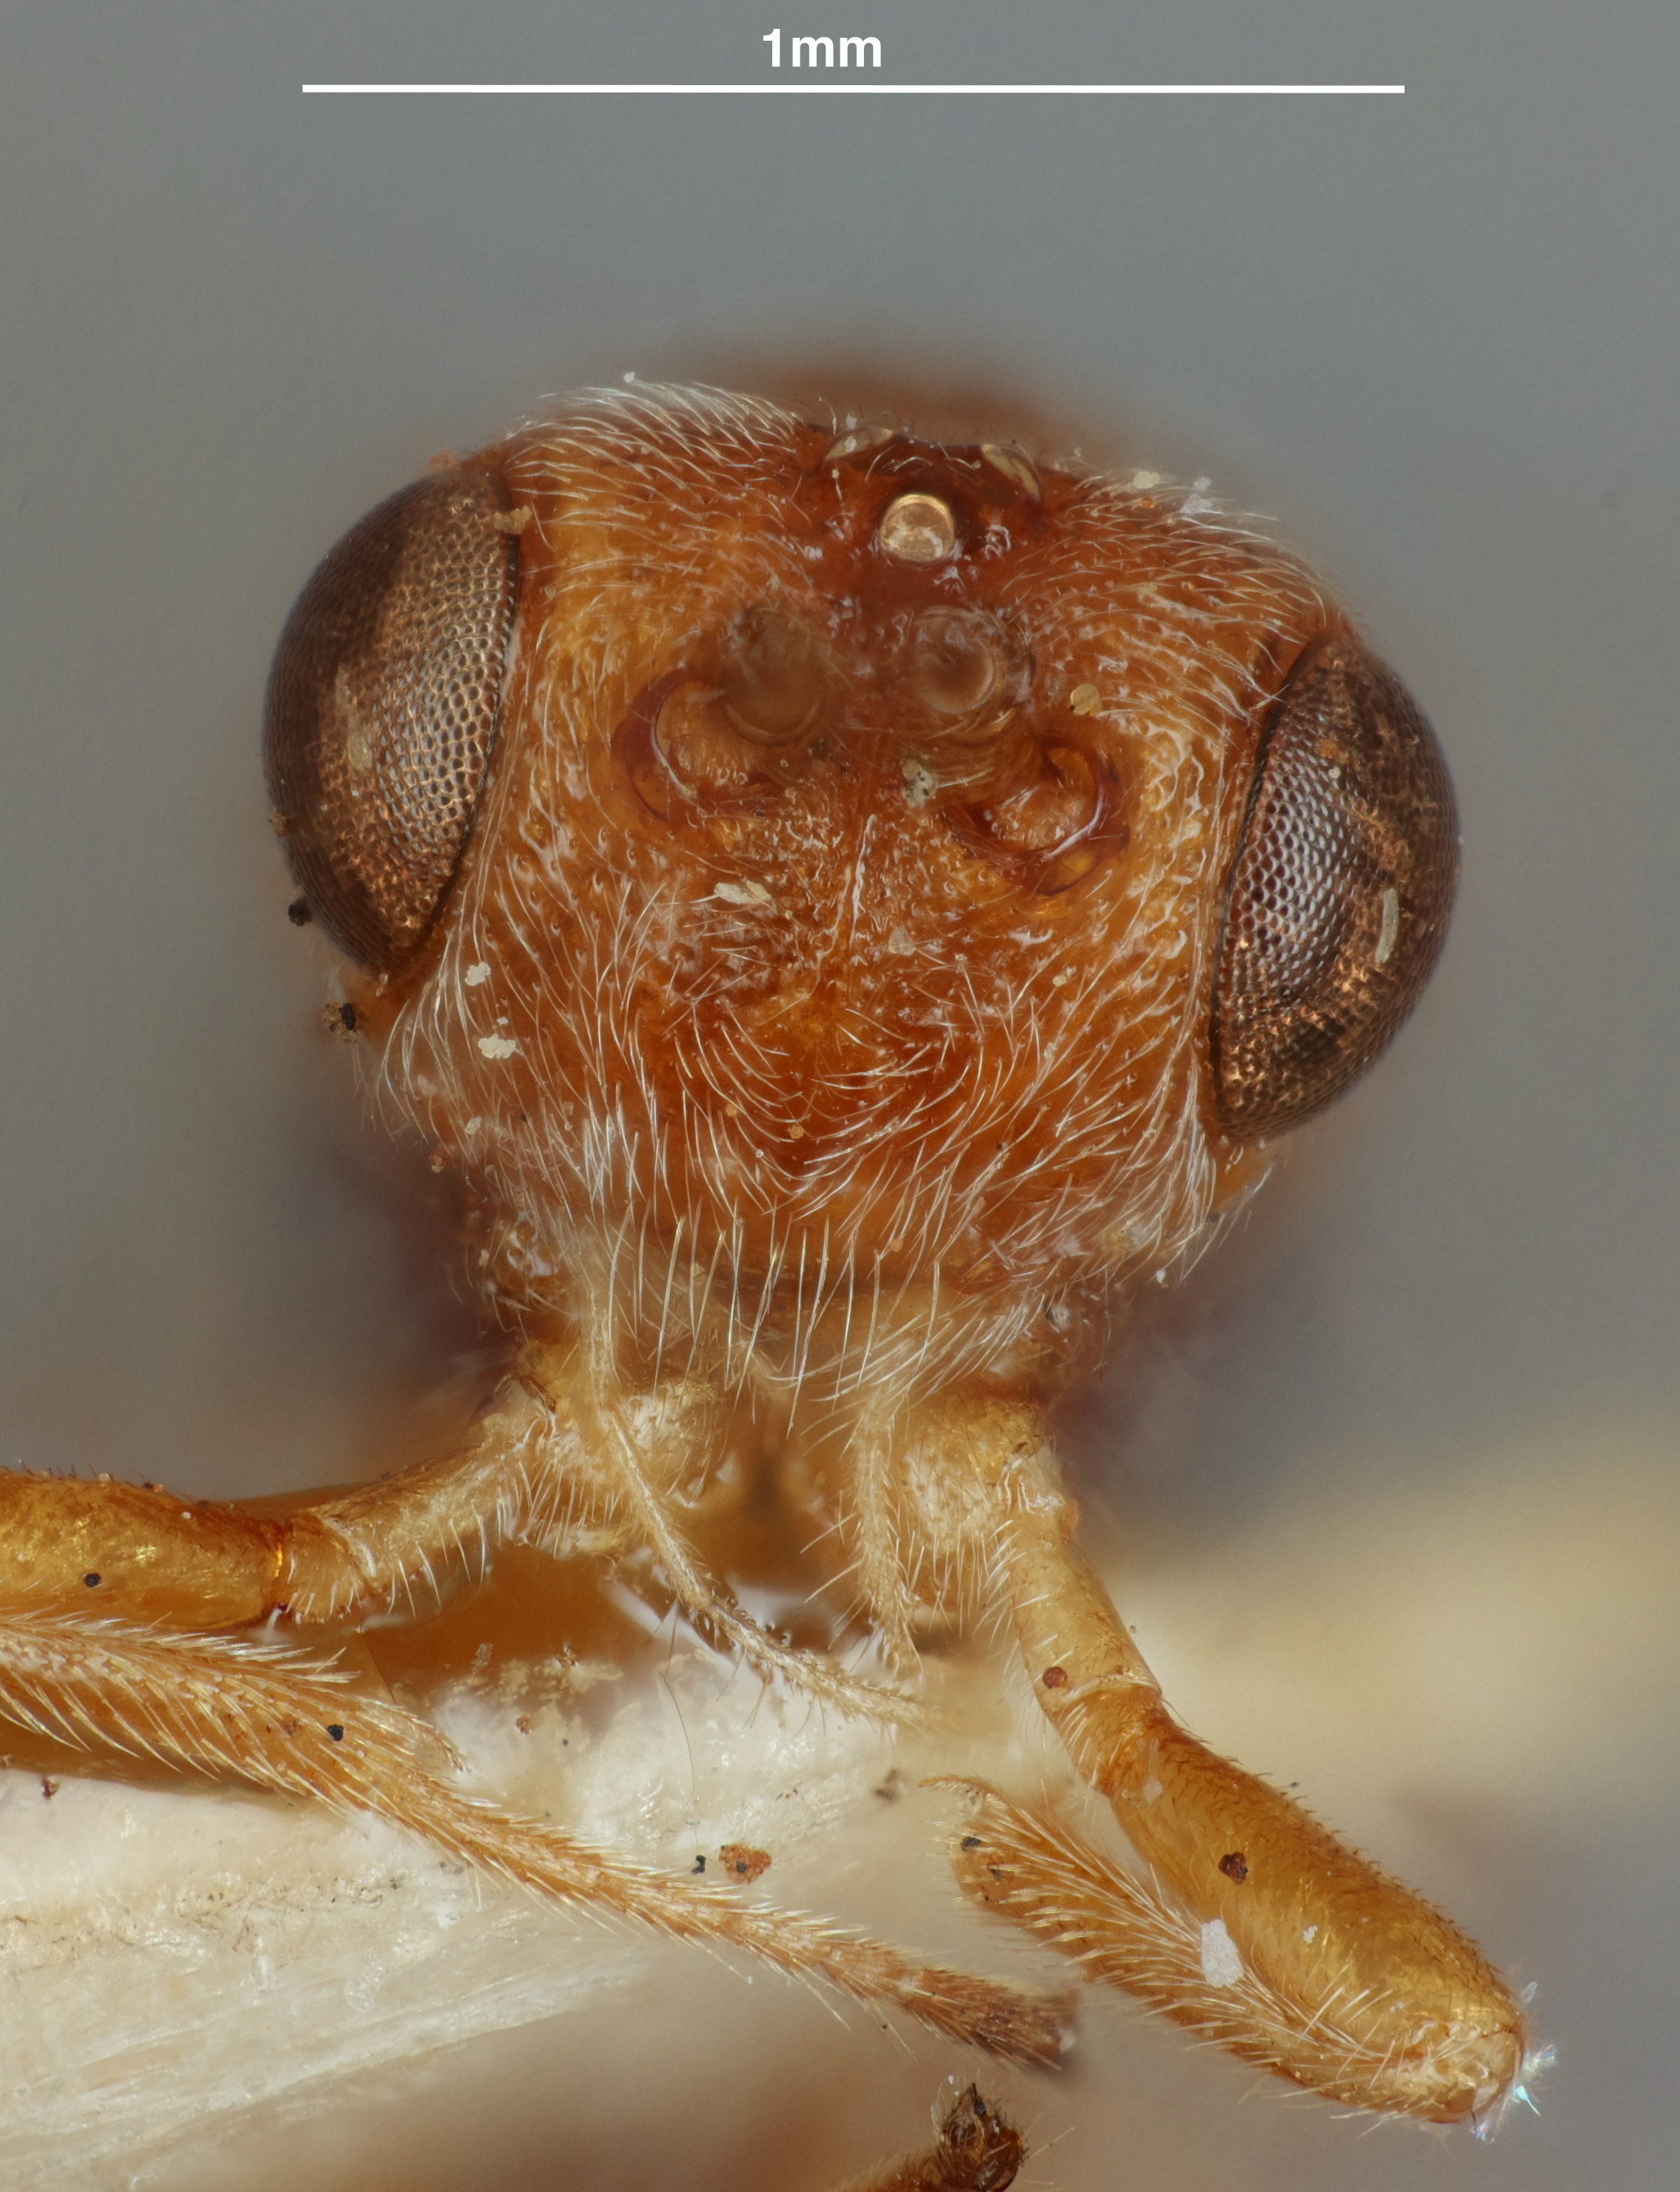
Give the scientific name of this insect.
Opius oophilus
